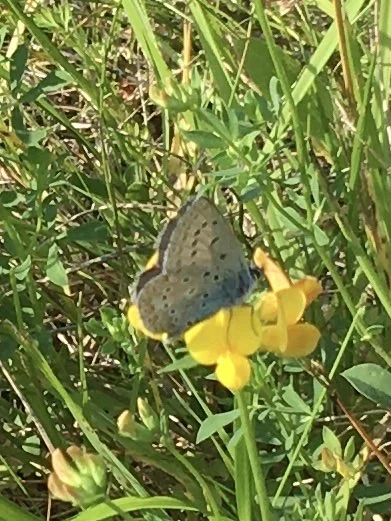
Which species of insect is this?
Polyommatus icarus
